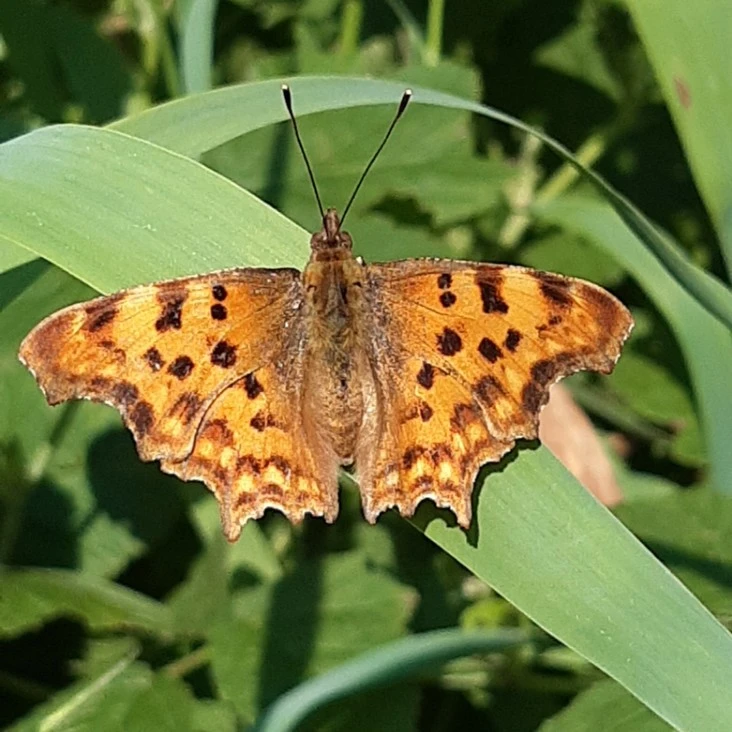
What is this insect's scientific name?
Polygonia c-album
